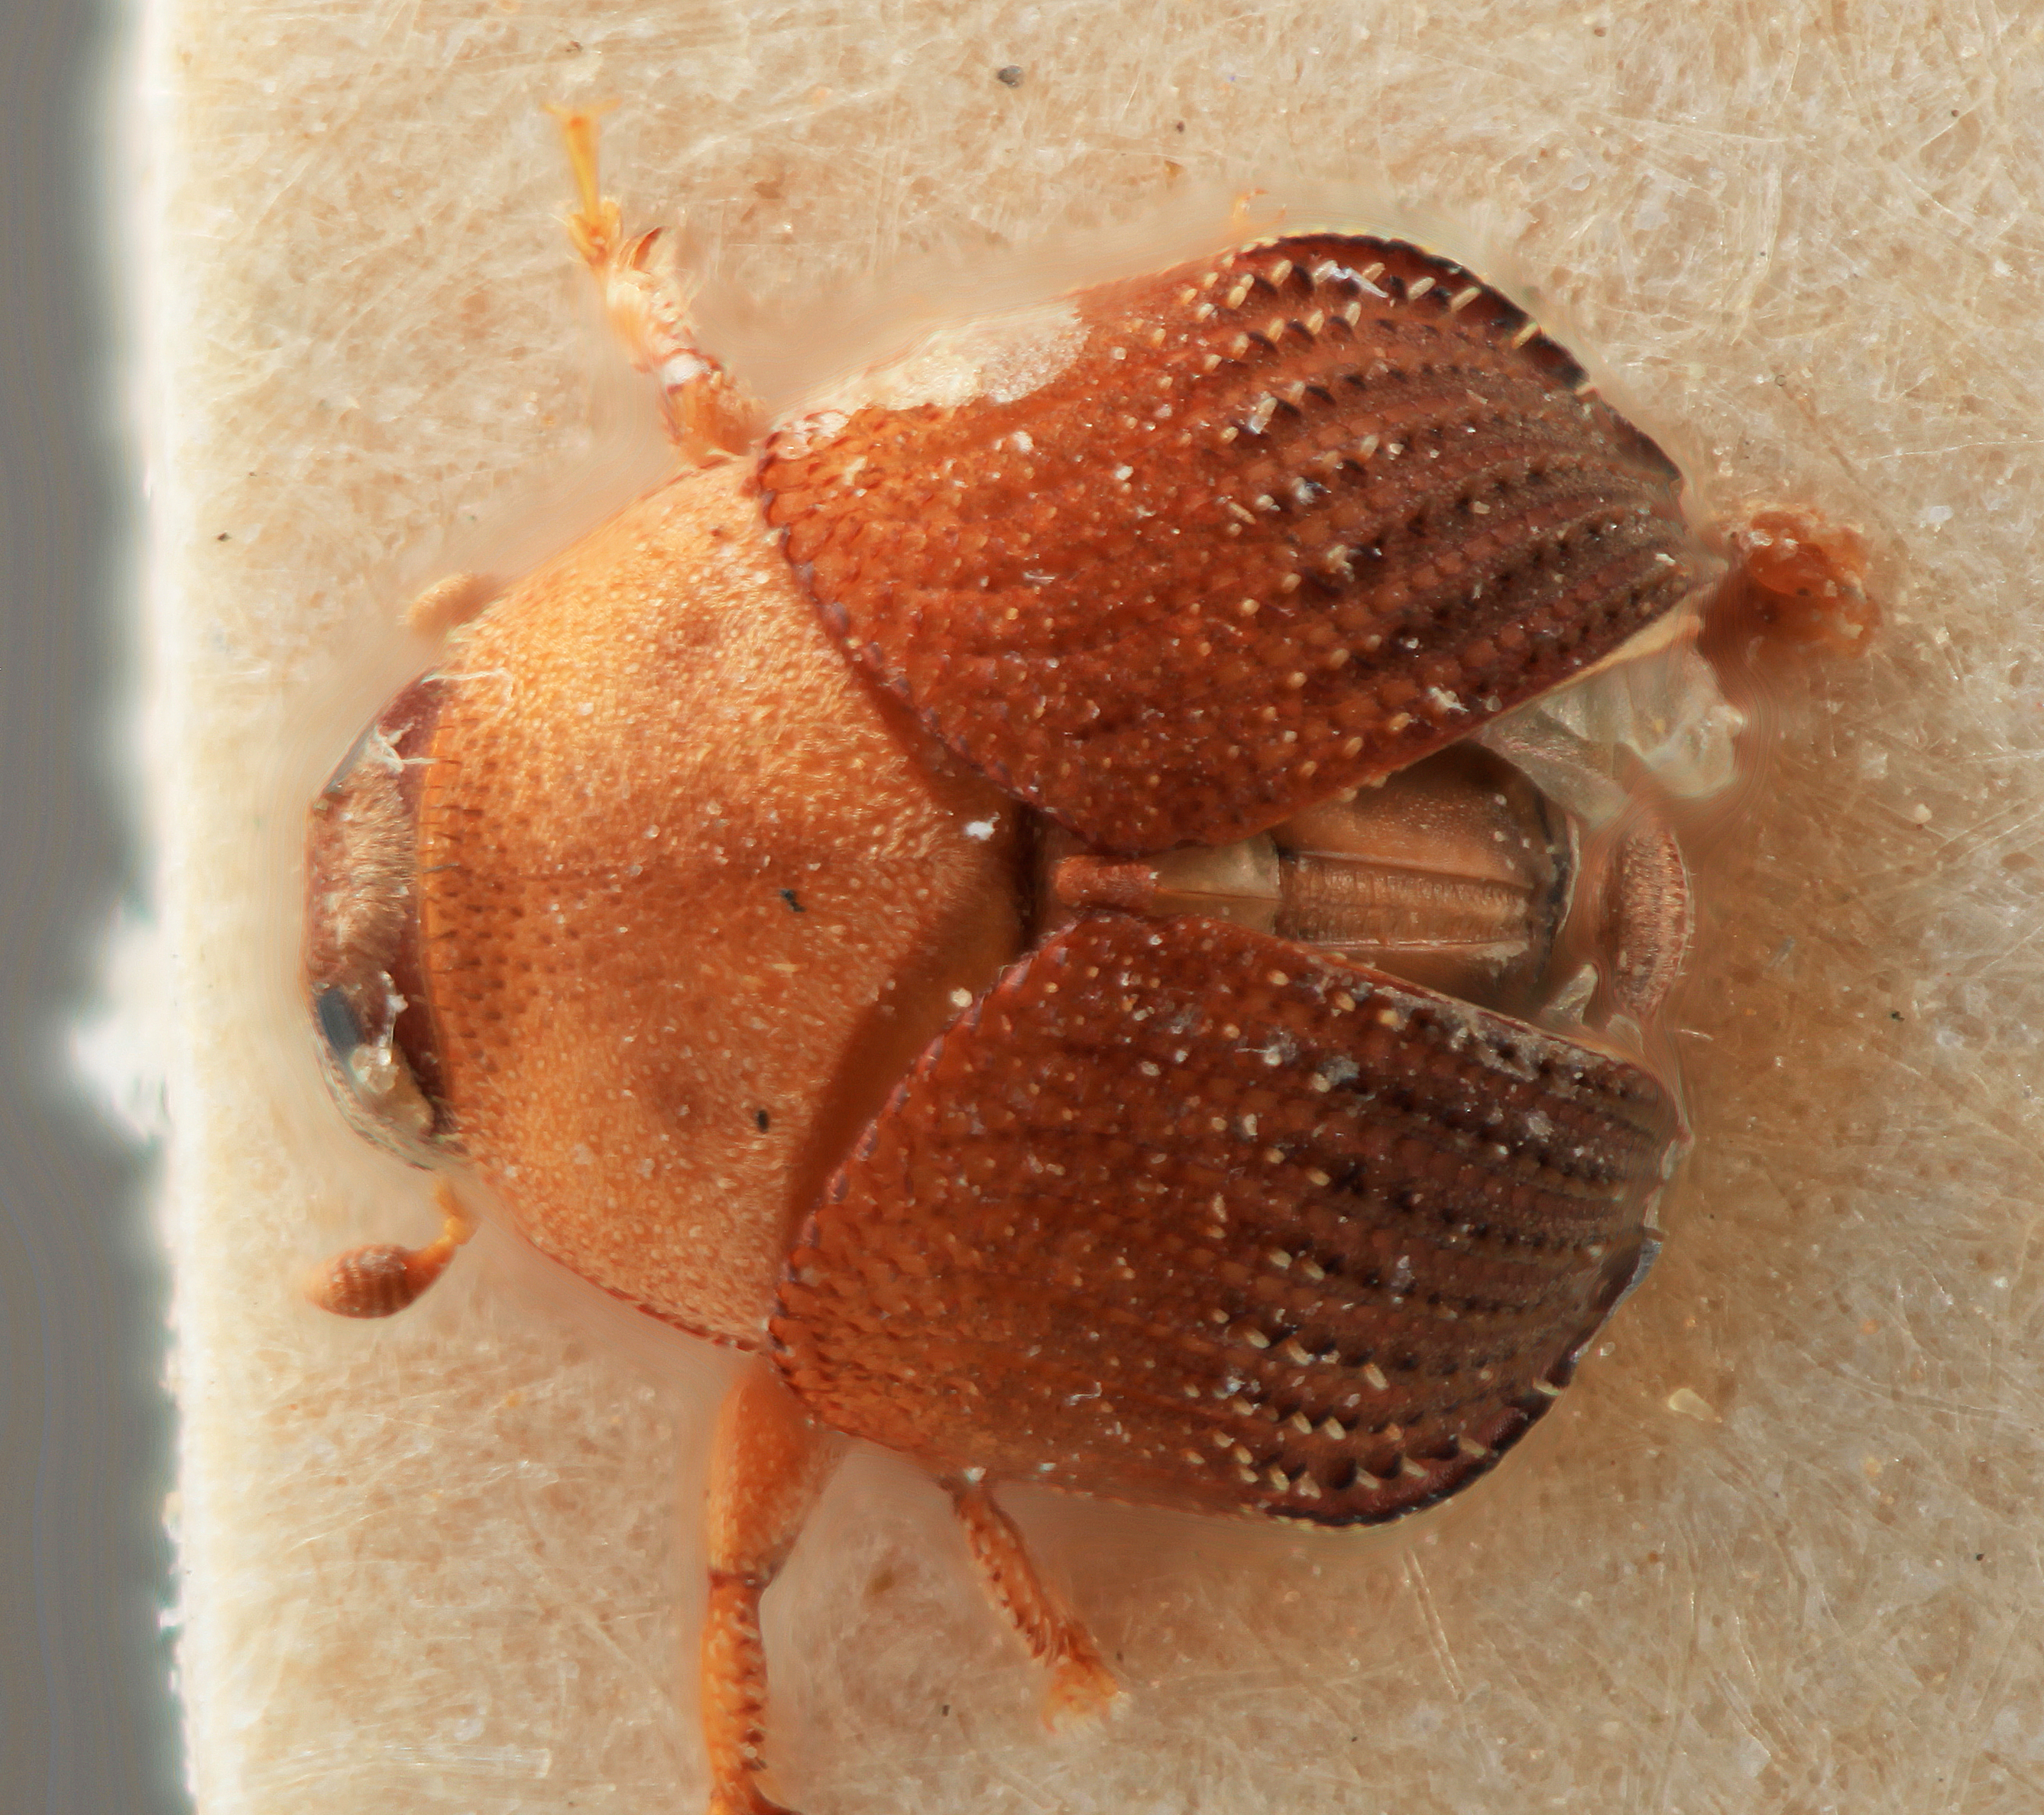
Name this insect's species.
Sphaerotrypes costatus
